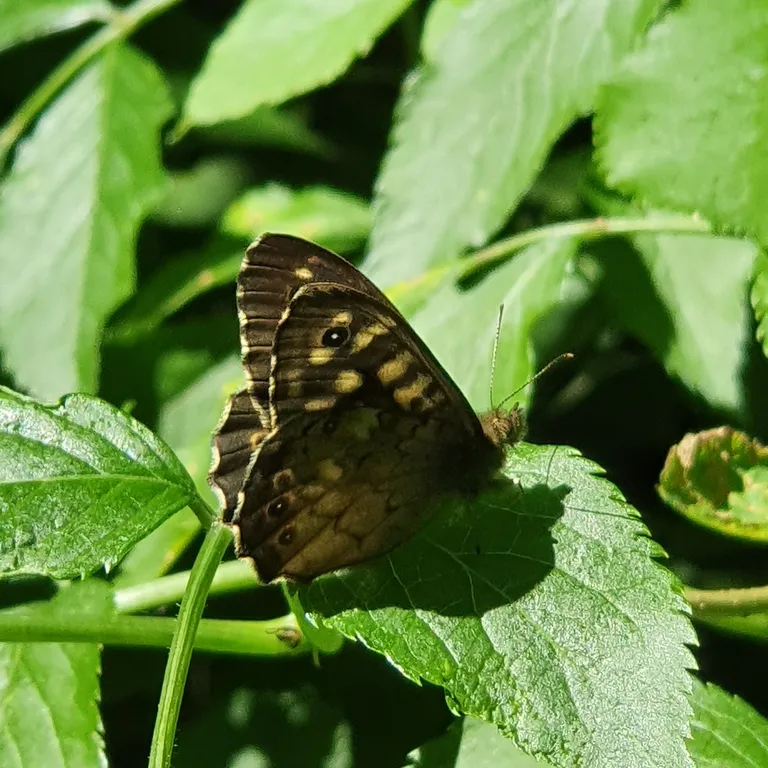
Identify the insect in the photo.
Pararge aegeria
